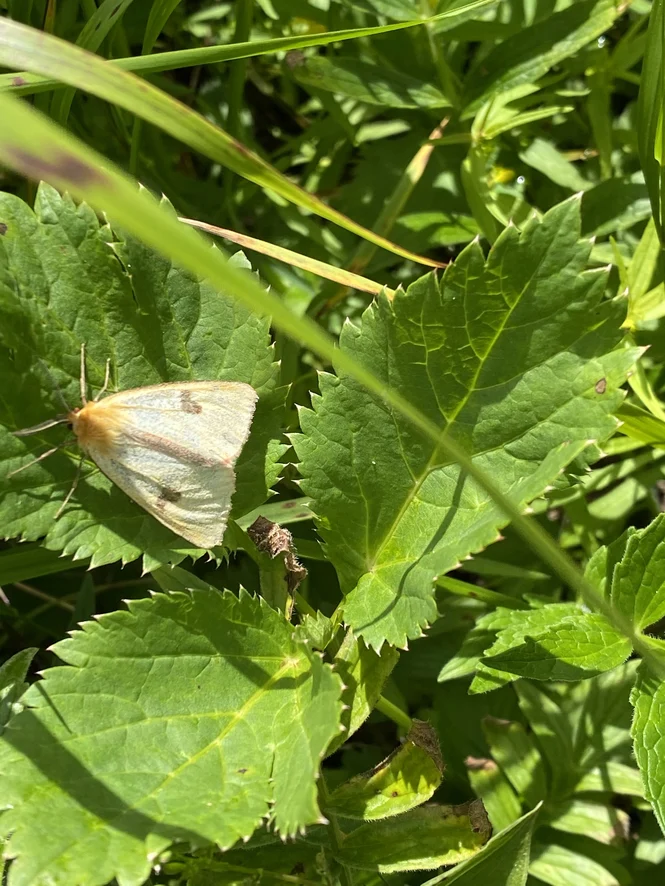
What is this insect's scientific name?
Diacrisia sannio
